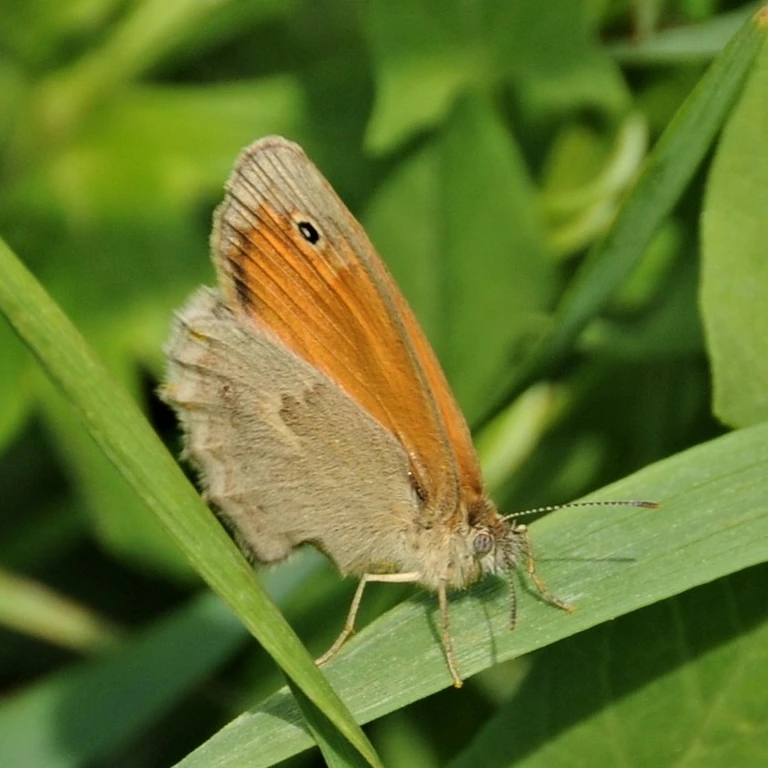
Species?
Coenonympha pamphilus
